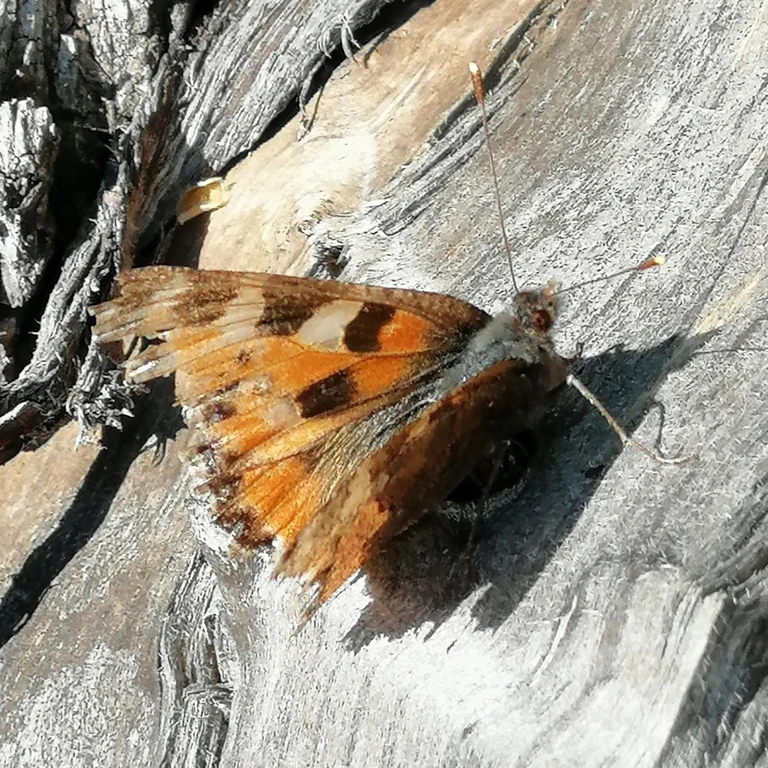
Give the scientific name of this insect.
Aglais urticae
